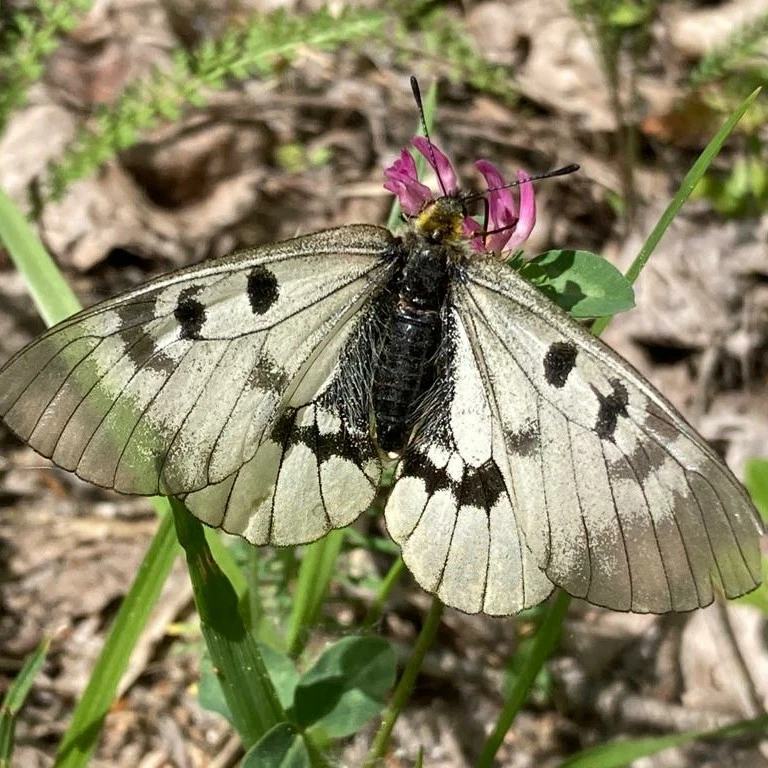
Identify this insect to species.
Parnassius mnemosyne
